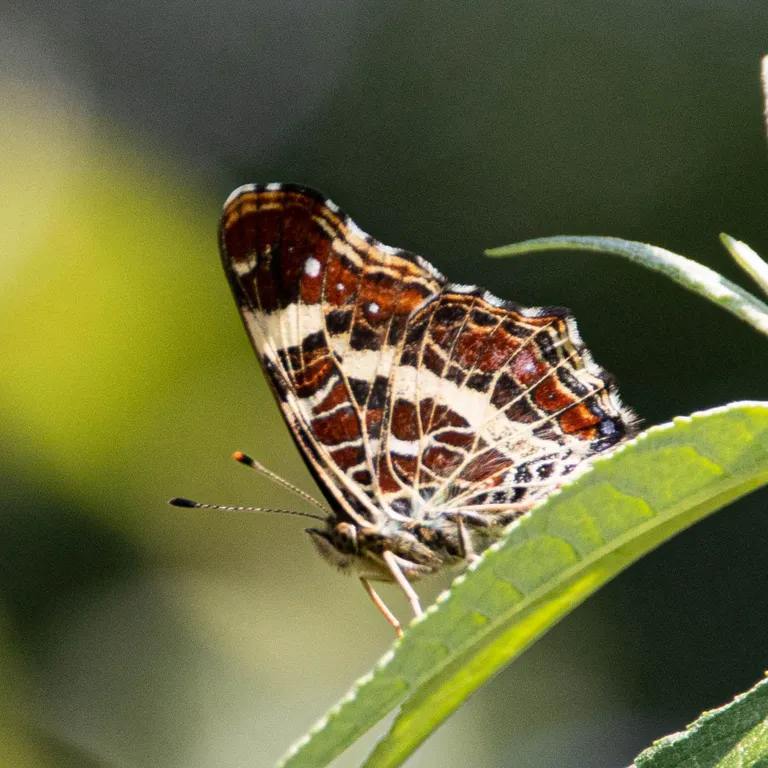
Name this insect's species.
Araschnia levana
